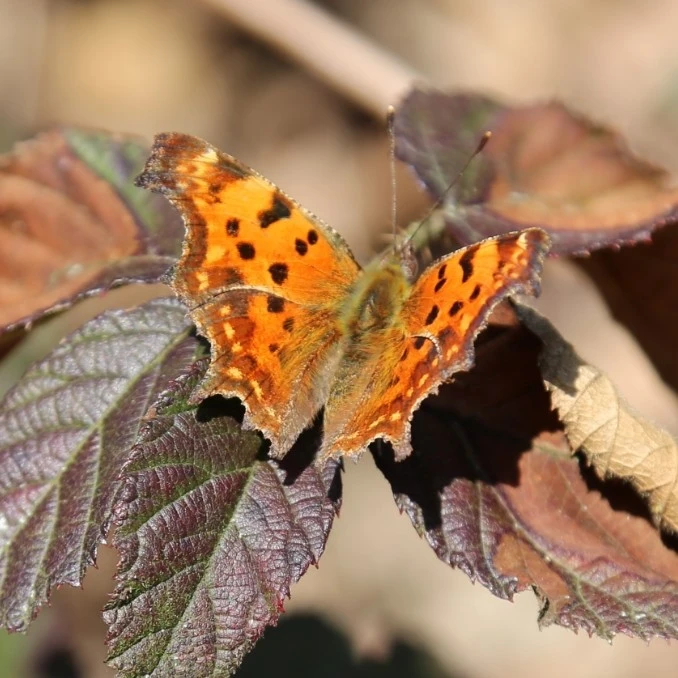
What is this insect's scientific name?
Polygonia c-album
